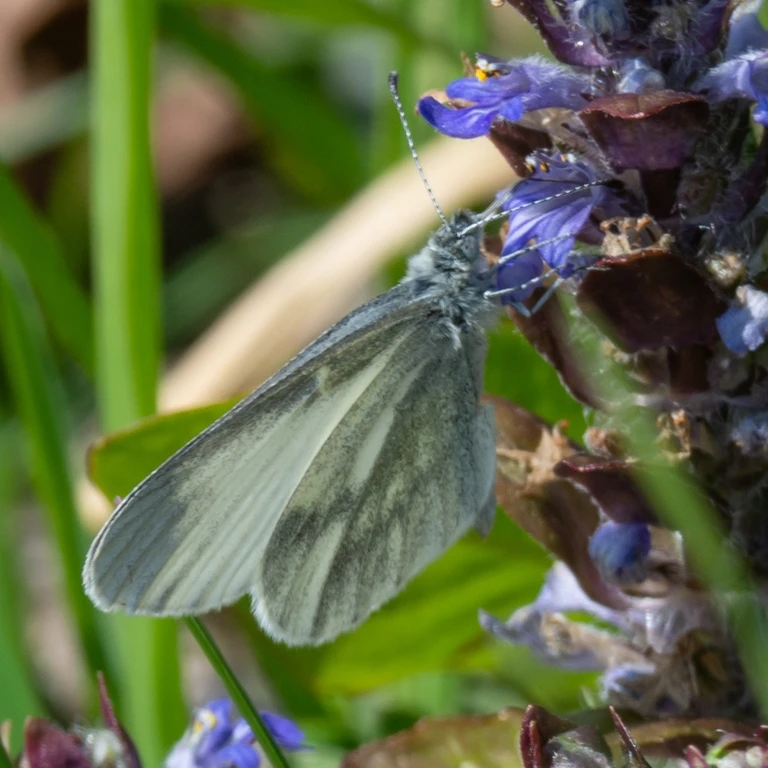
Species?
Leptidea sinapis/juvernica
